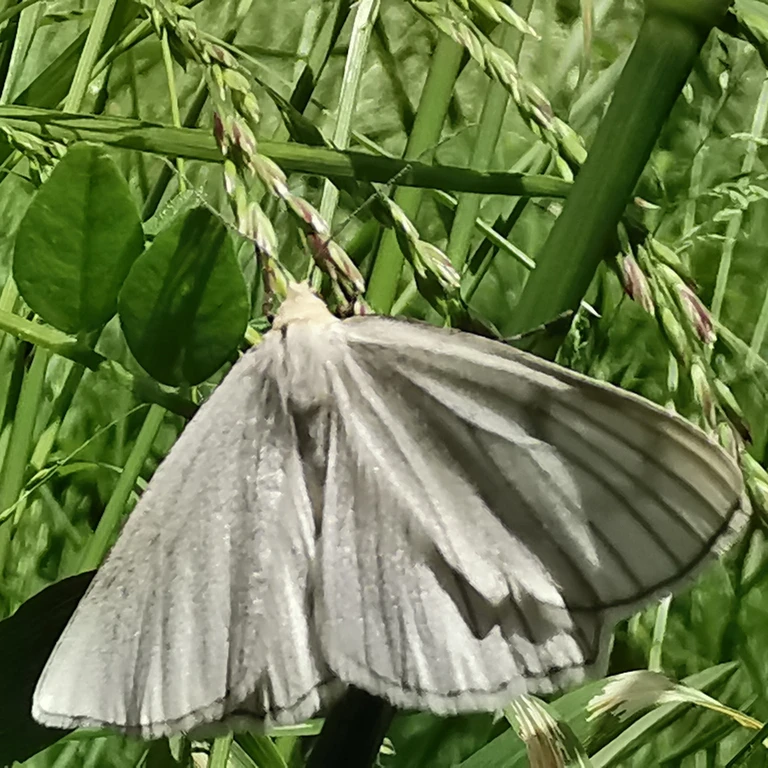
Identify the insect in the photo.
Siona lineata
